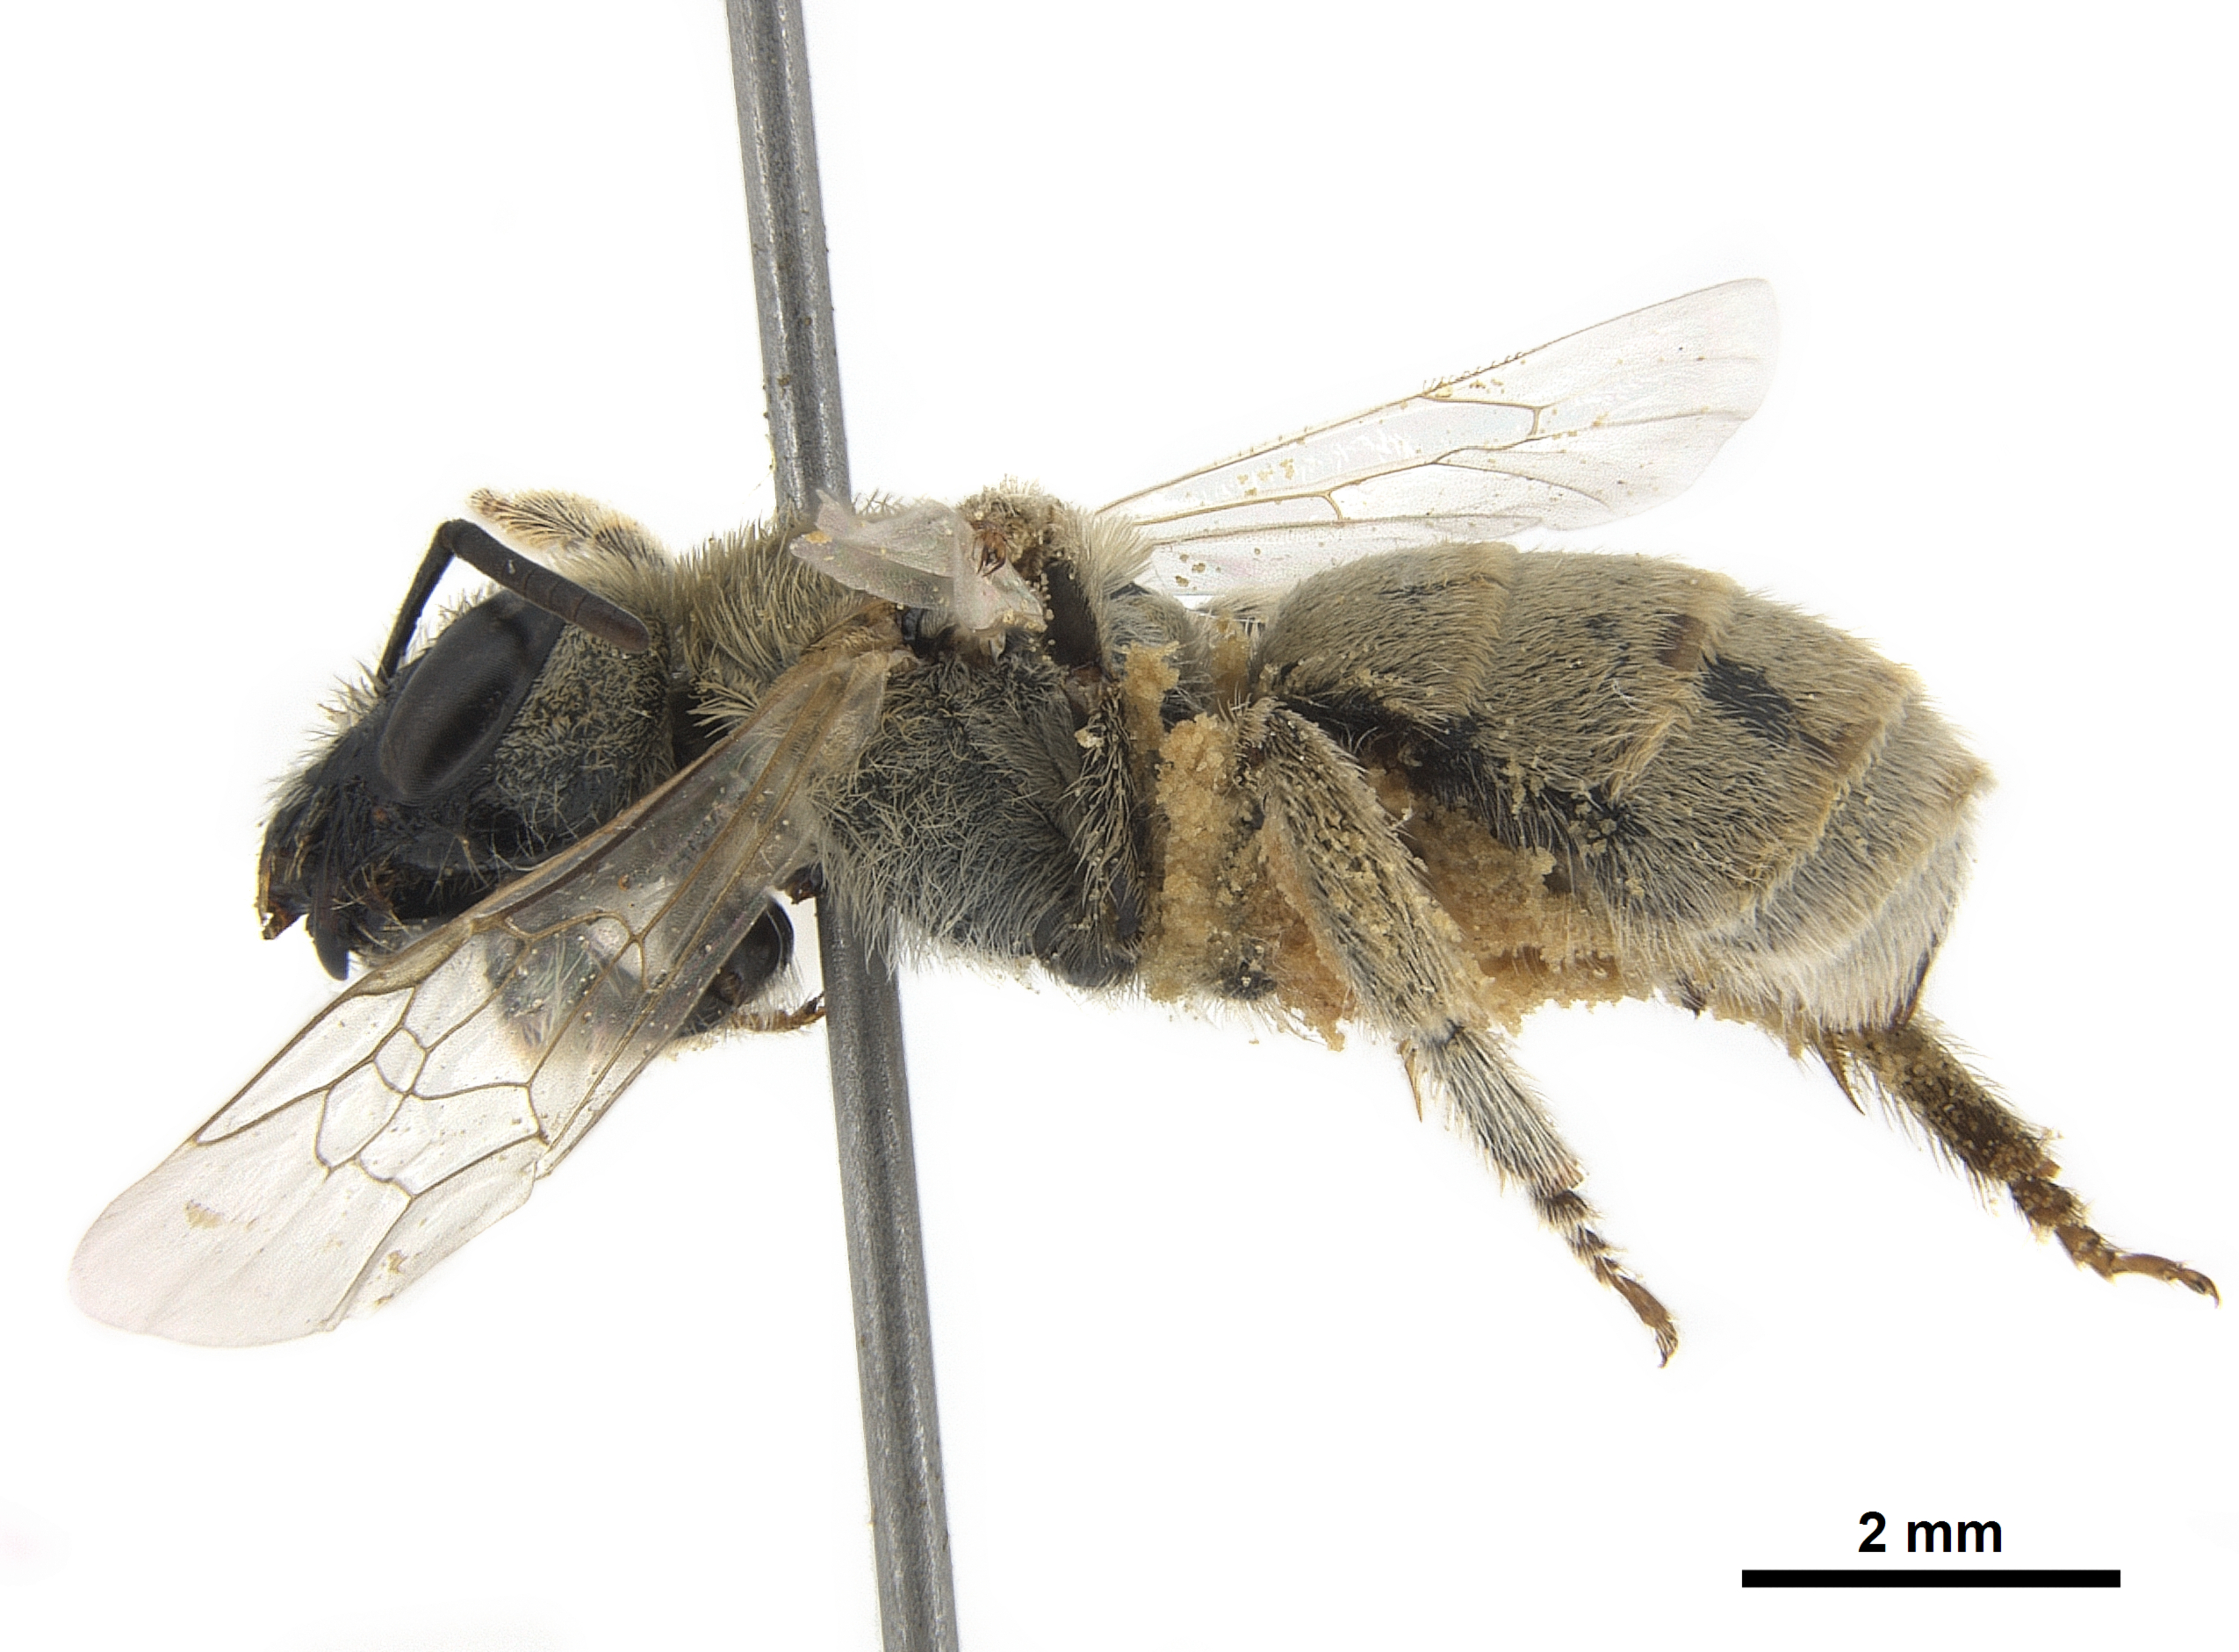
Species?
Pseudapis diversipes
